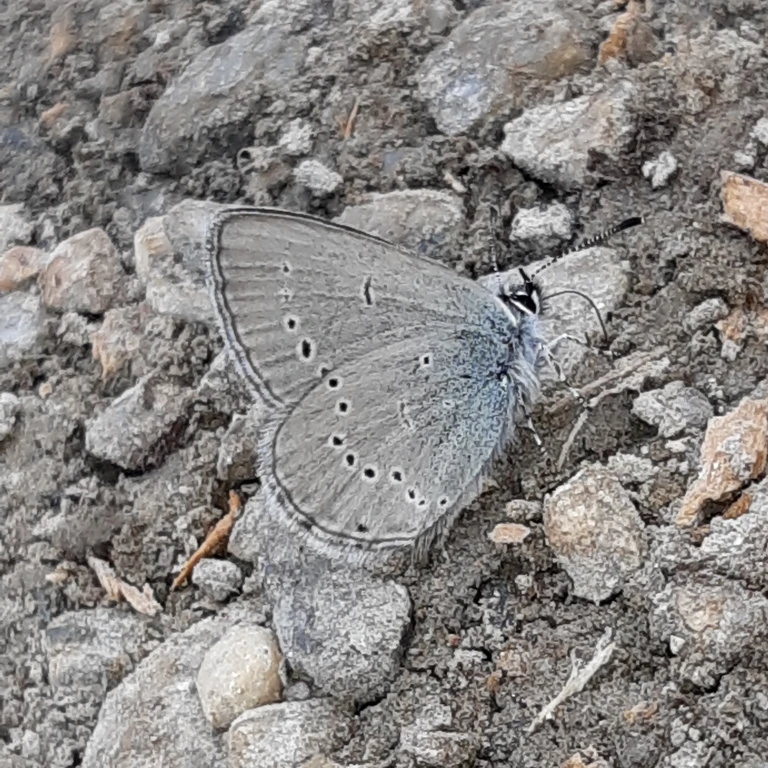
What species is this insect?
Cupido minimus
